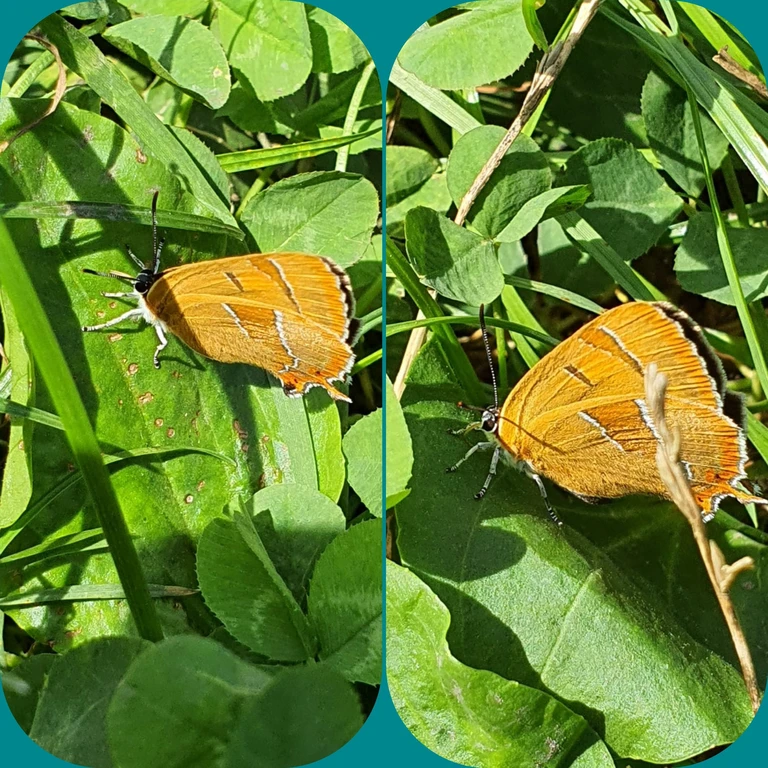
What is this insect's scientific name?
Thecla betulae
